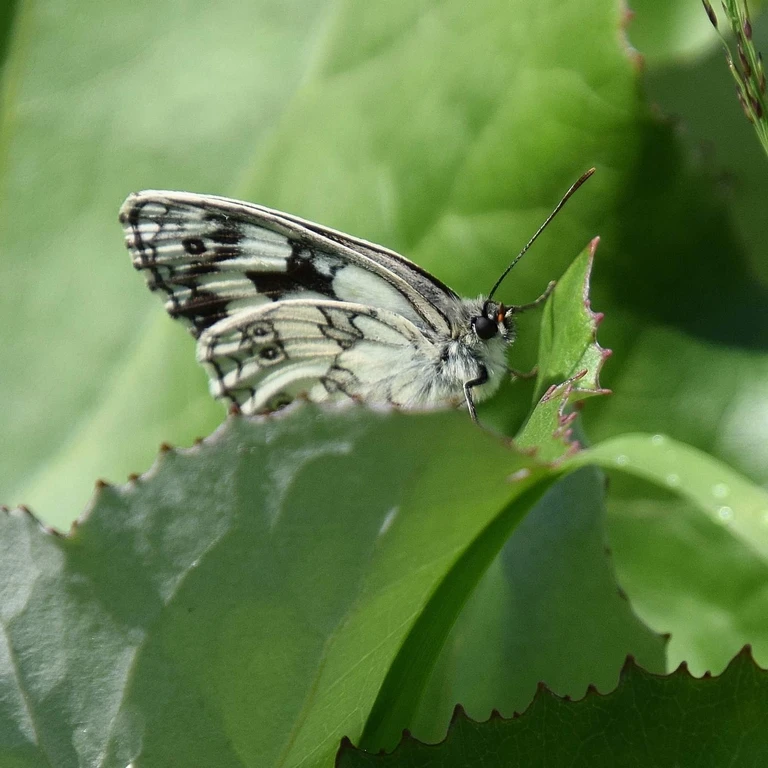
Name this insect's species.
Melanargia galathea
